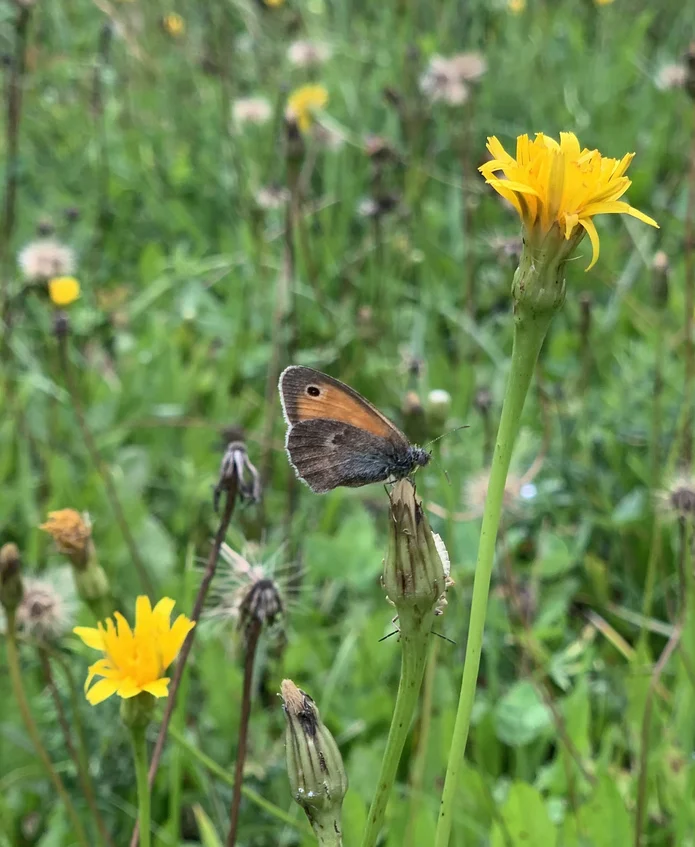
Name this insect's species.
Coenonympha pamphilus
